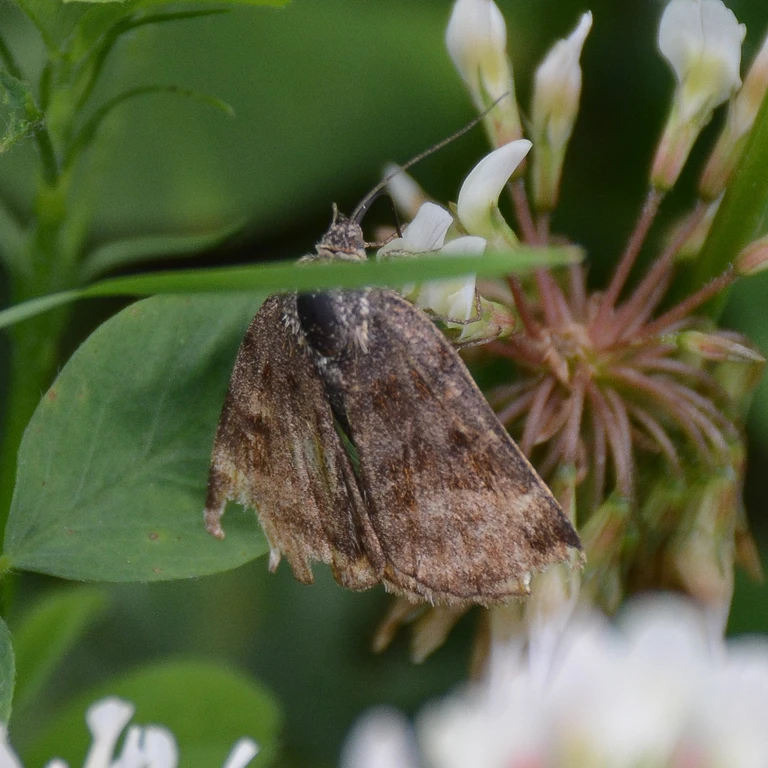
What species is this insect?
Euclidia glyphica
